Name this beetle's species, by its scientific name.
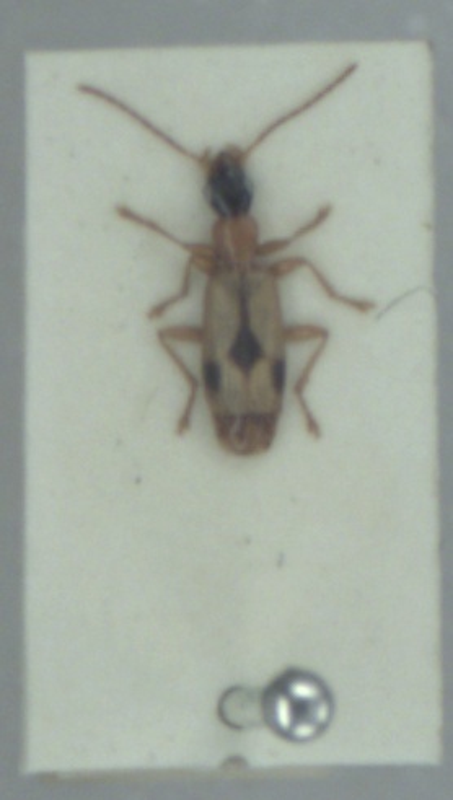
Demetrias imperialis
